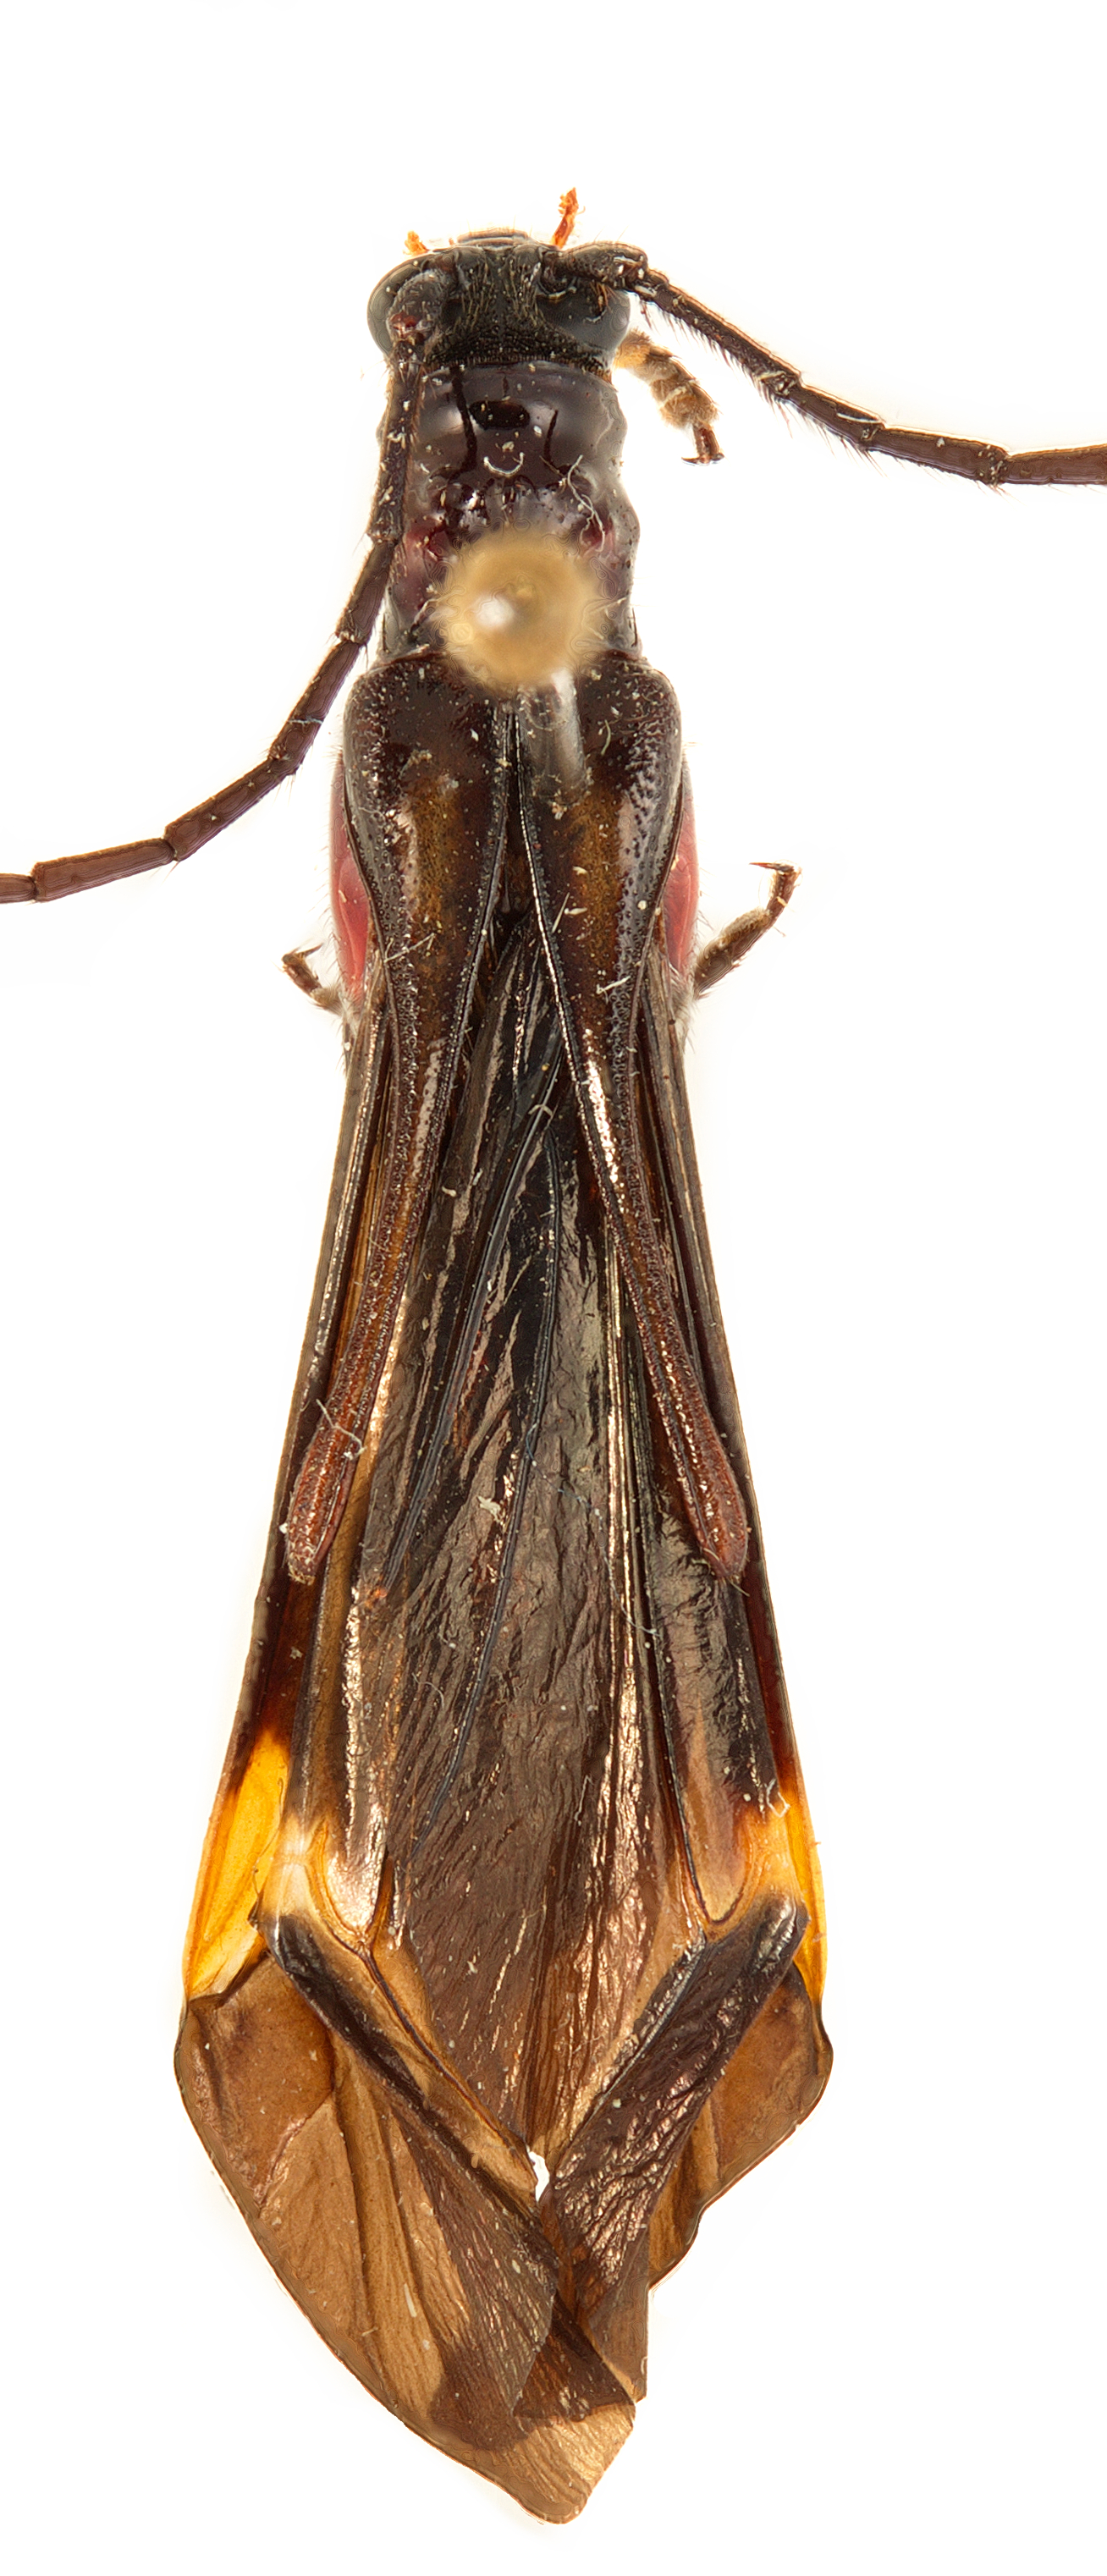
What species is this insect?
Isthmiade braconides
